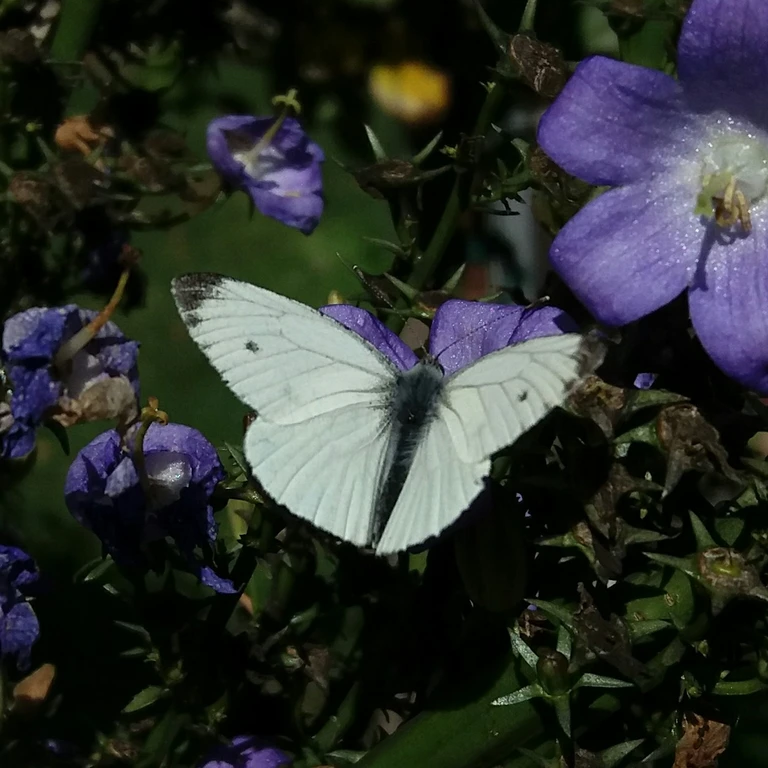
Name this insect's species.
Pieris napi
